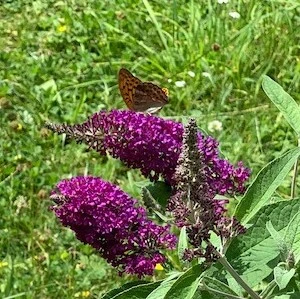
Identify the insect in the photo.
Argynnis paphia
